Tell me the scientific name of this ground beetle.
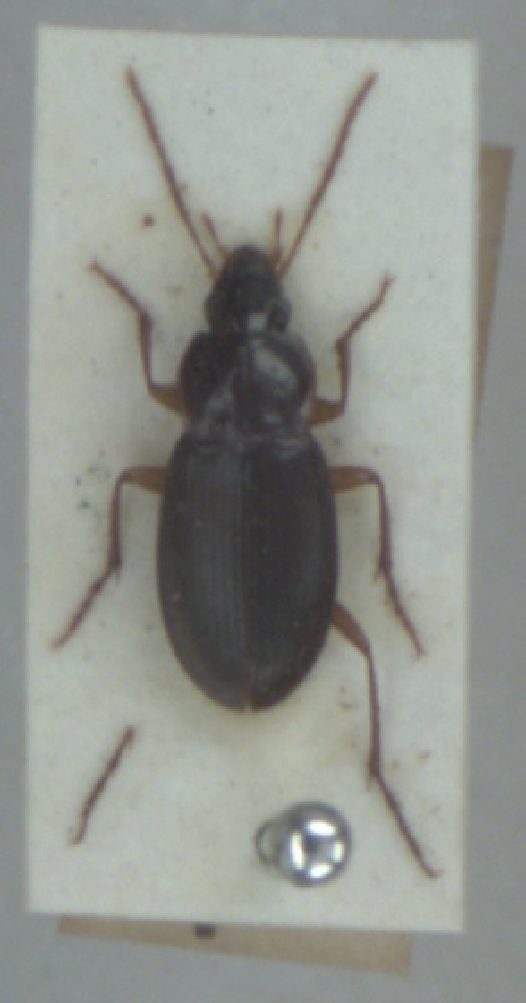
Calathus micropterus
